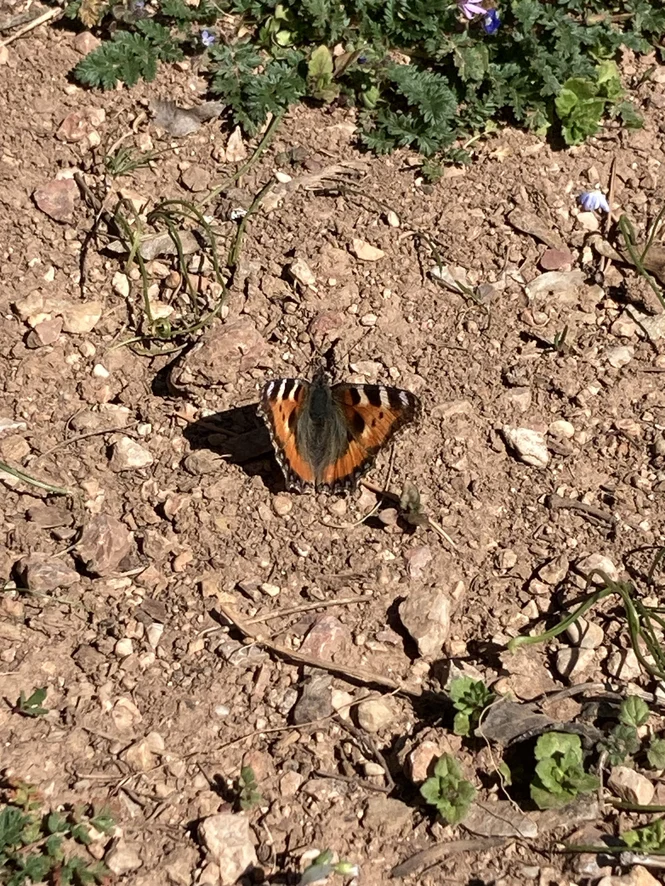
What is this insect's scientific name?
Aglais urticae
